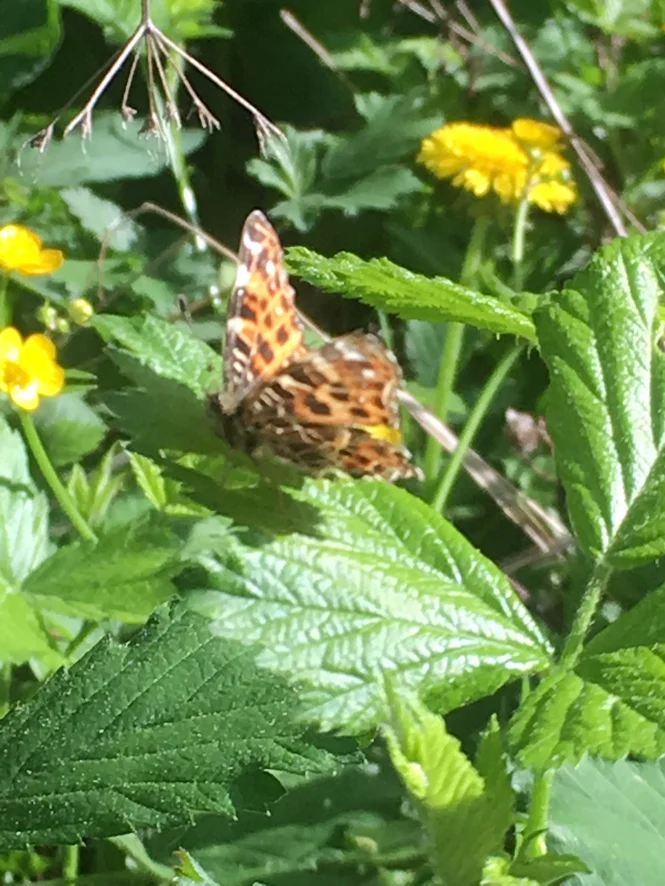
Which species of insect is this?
Araschnia levana
